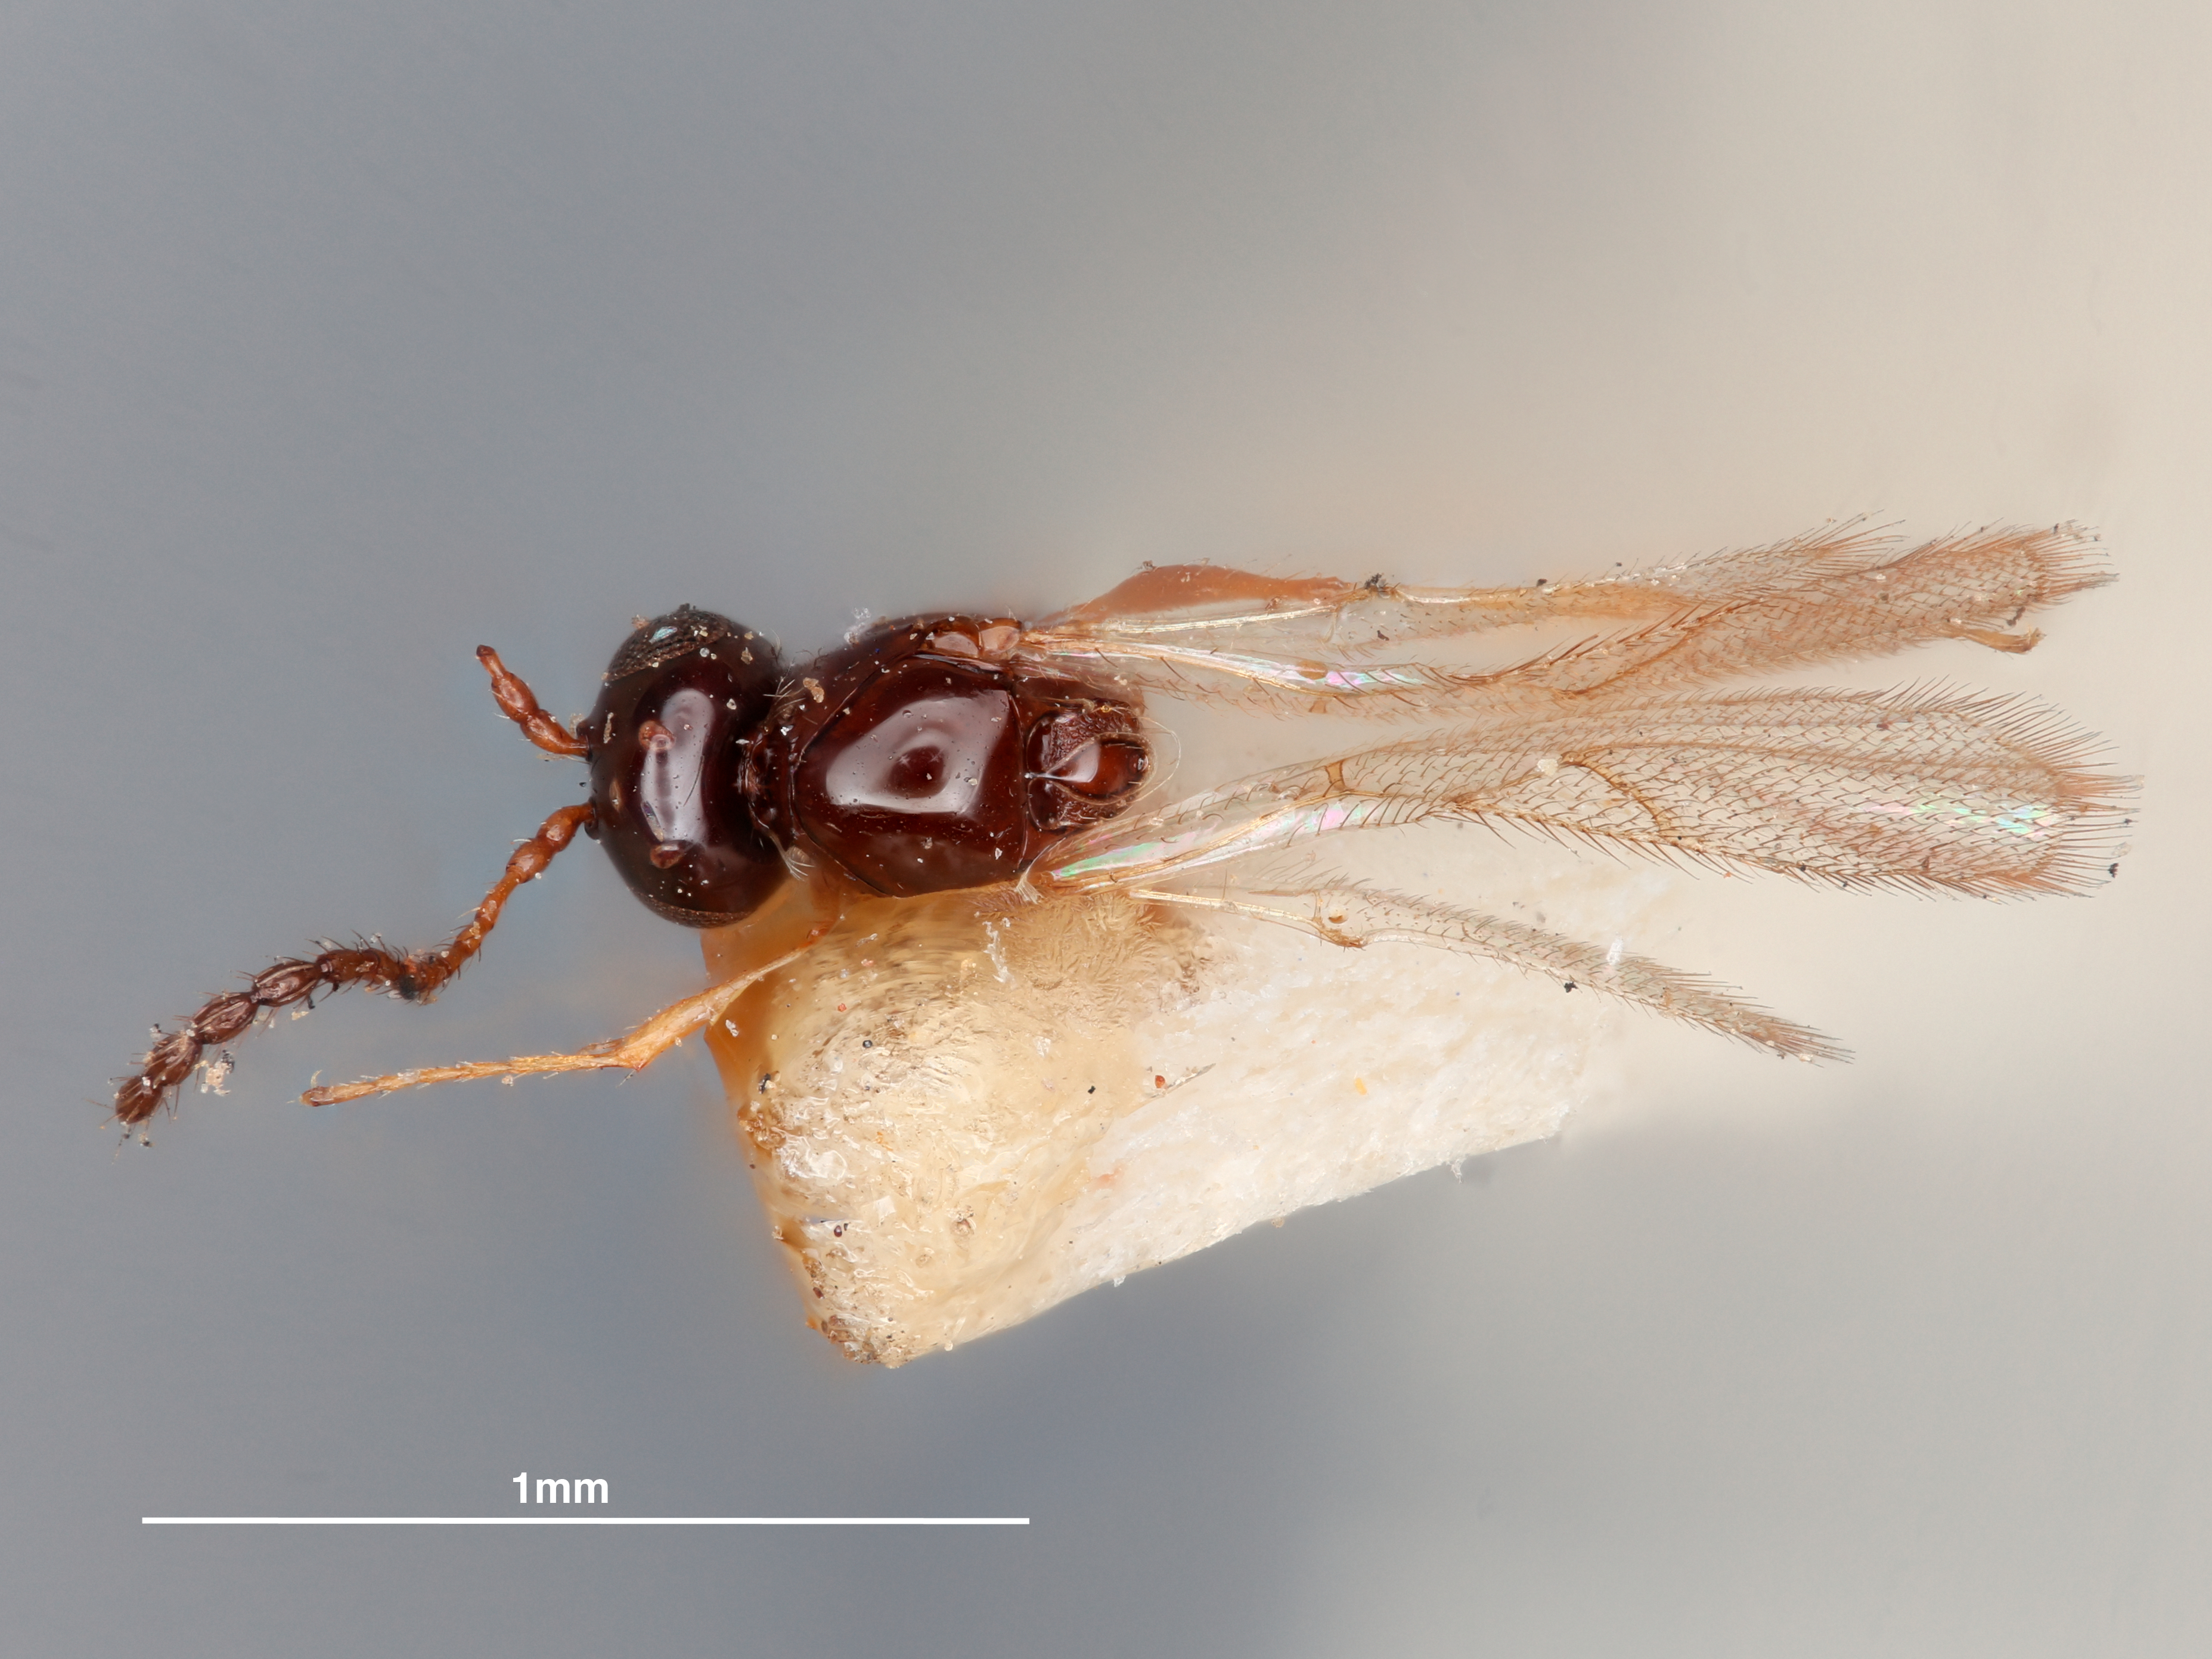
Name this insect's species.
Trybliographa xanthopoda
